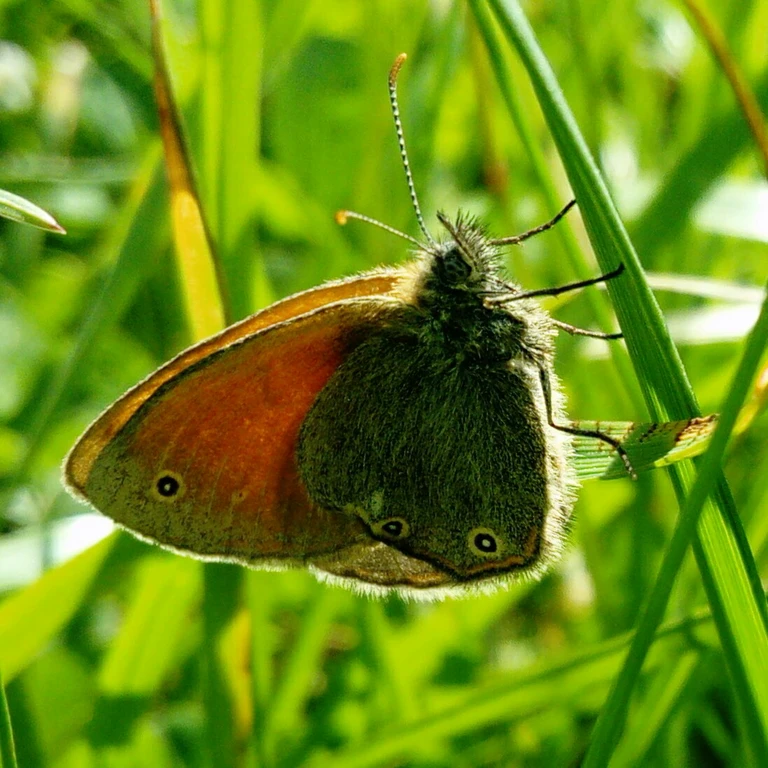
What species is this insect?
Coenonympha glycerion (also Coenonympha iphis)
